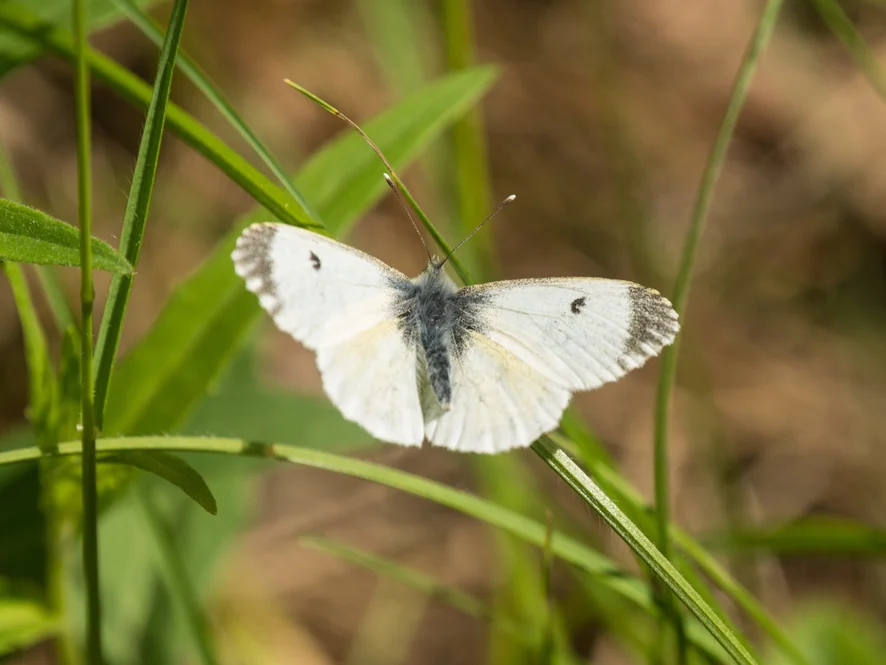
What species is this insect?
Anthocharis cardamines
